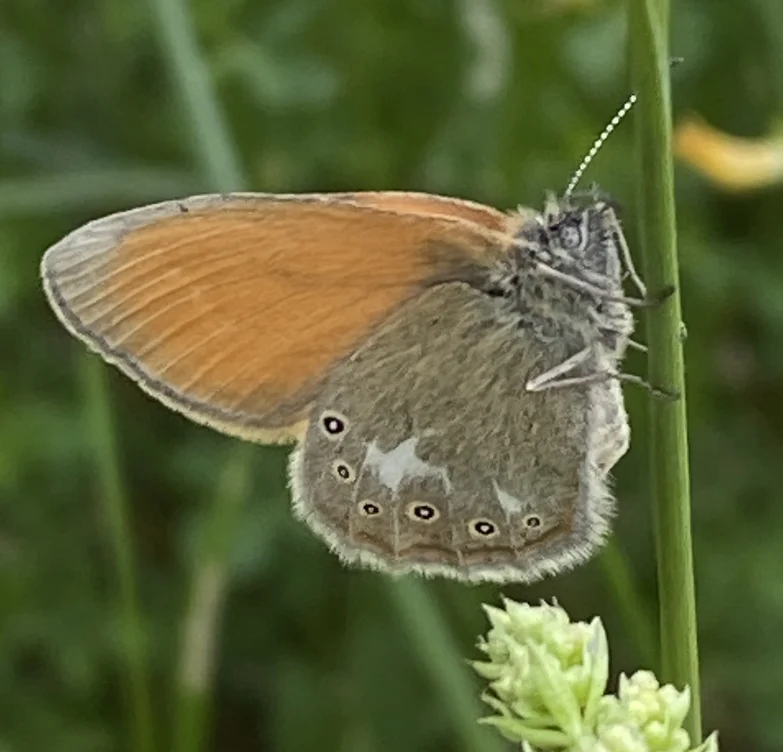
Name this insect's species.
Coenonympha glycerion (also Coenonympha iphis)
